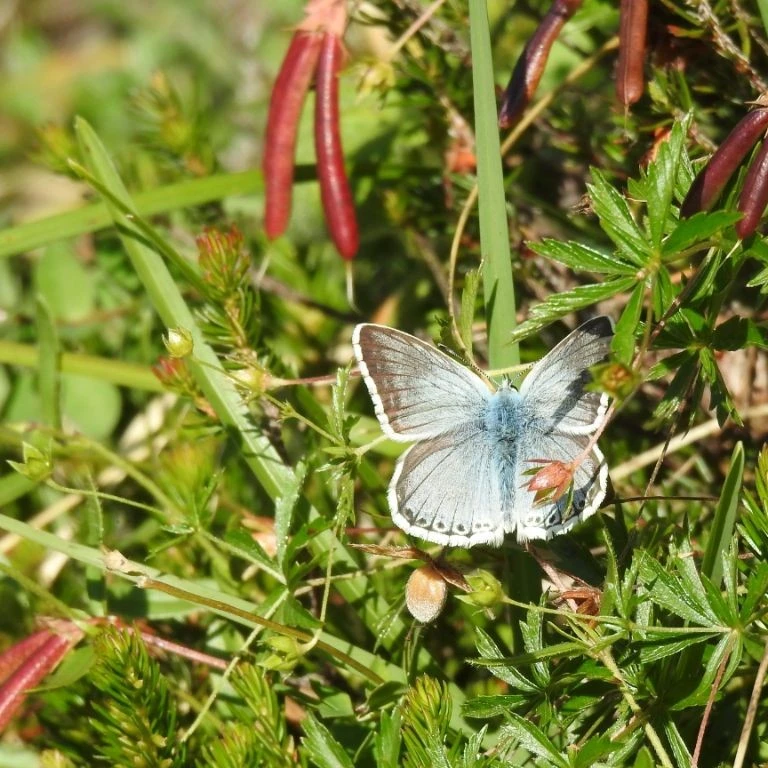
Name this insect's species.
Lysandra coridon
